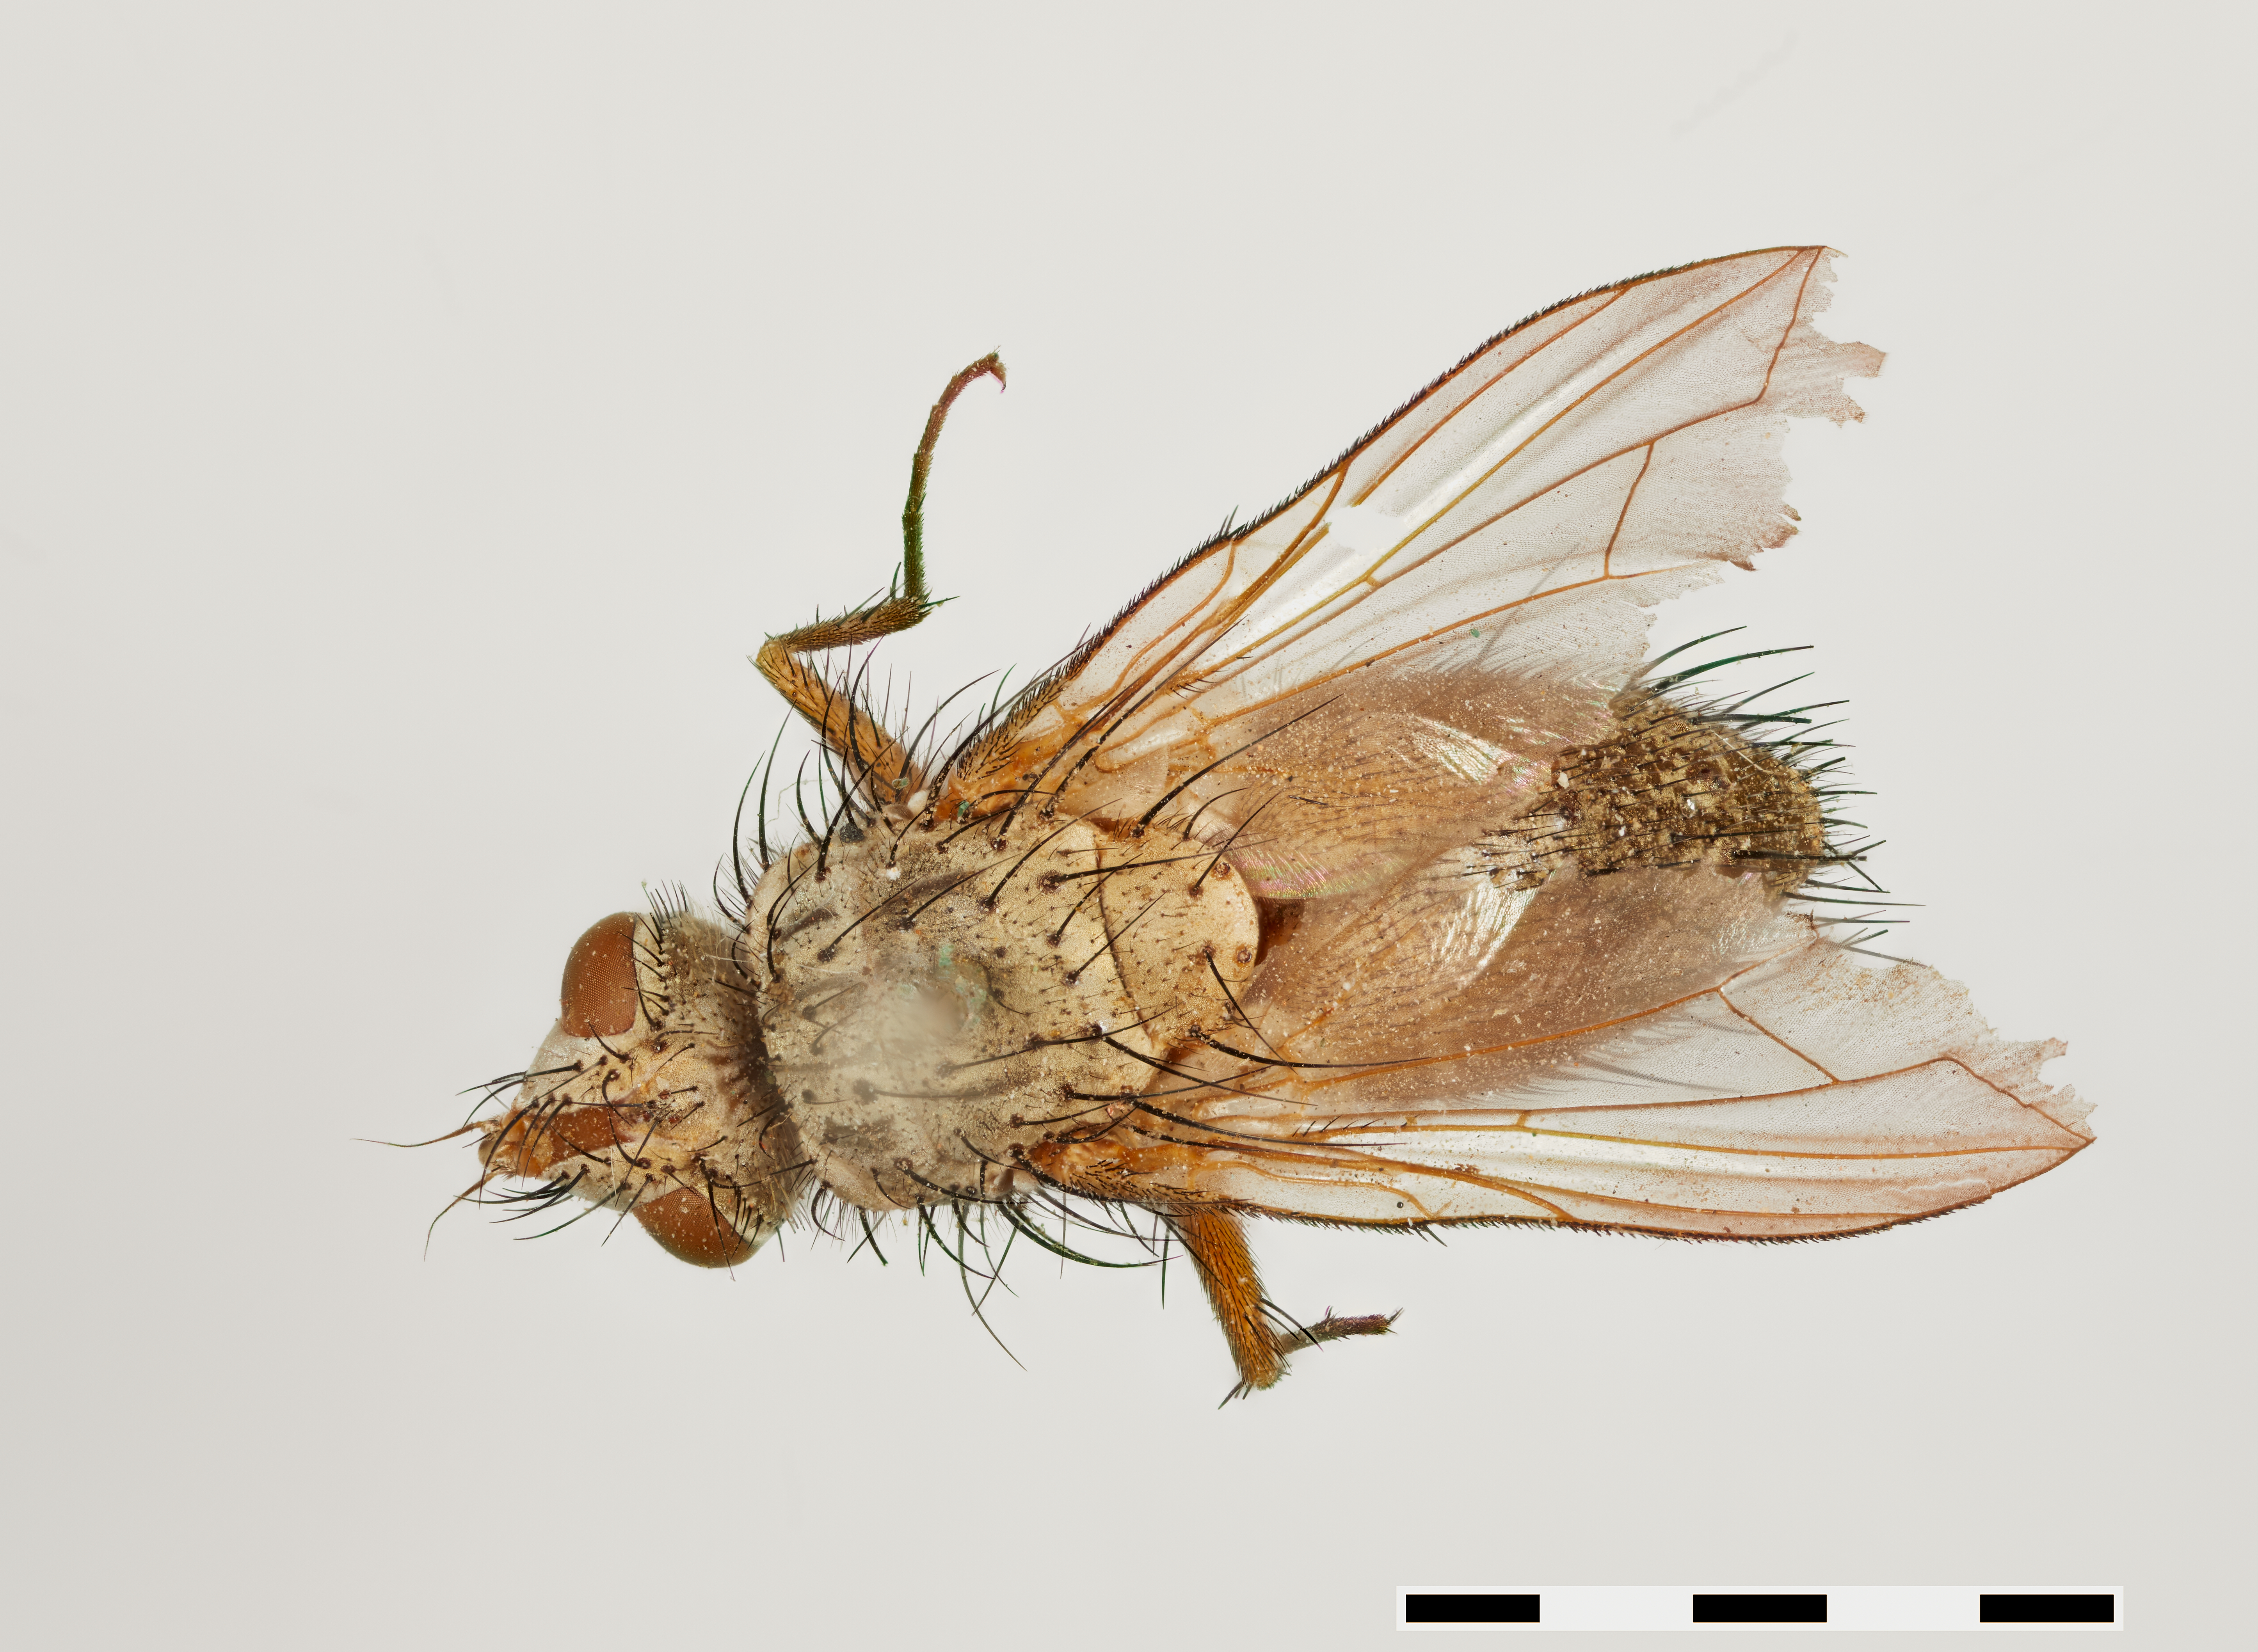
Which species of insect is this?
Drepanoglossa venatoris
